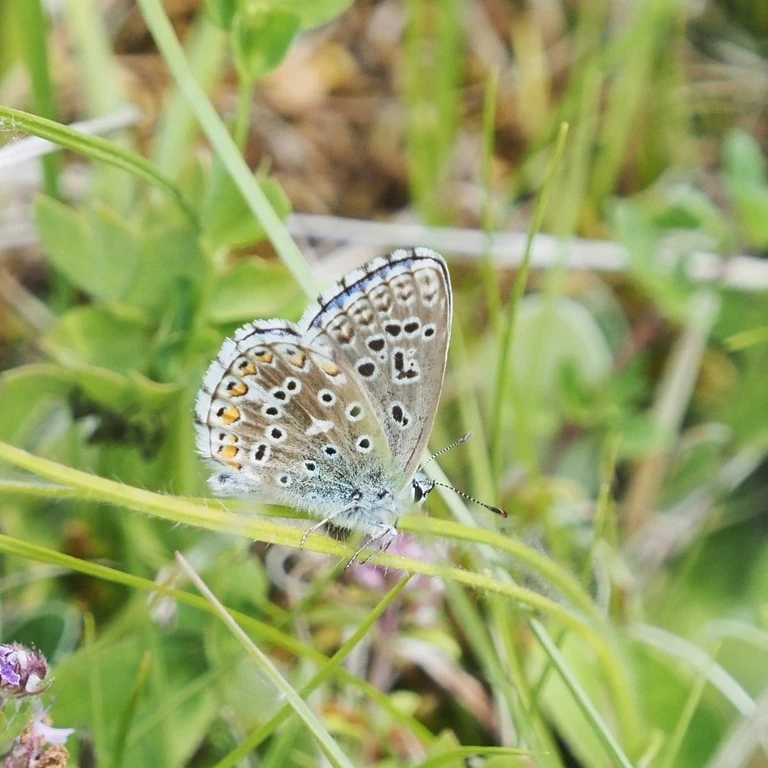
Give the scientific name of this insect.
Lysandra bellargus
